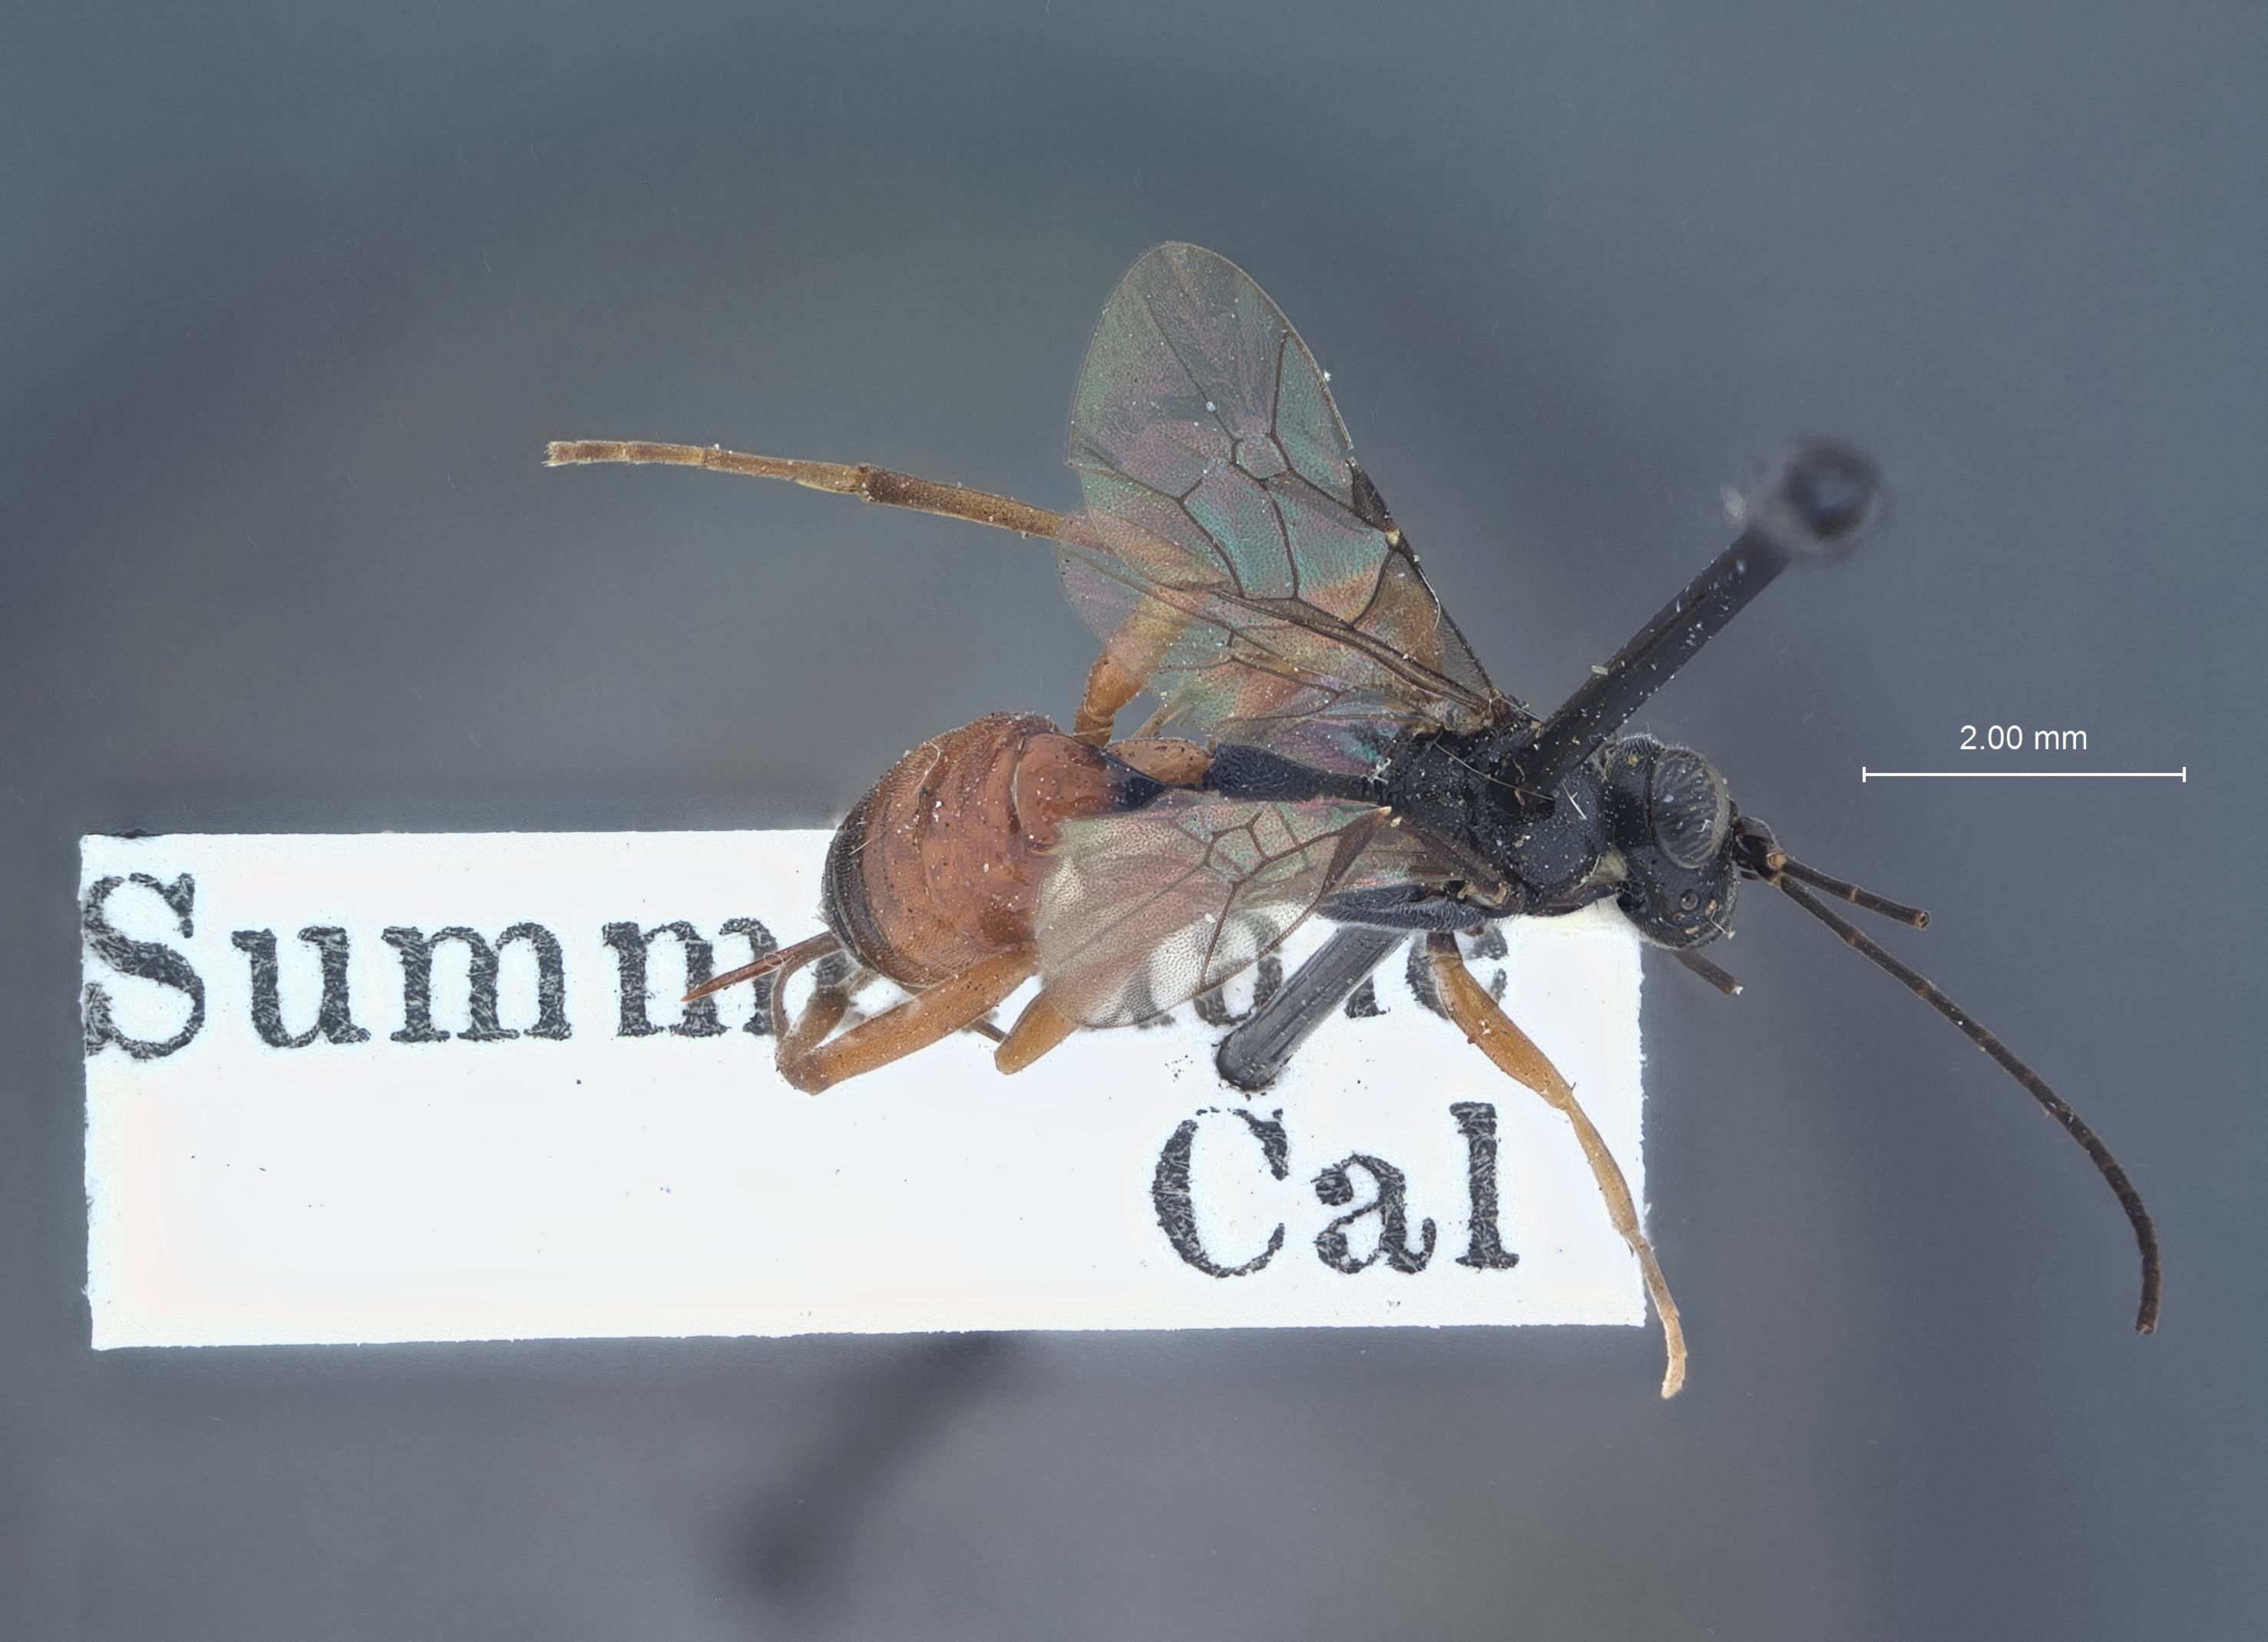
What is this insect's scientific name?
Cryptus burkei
